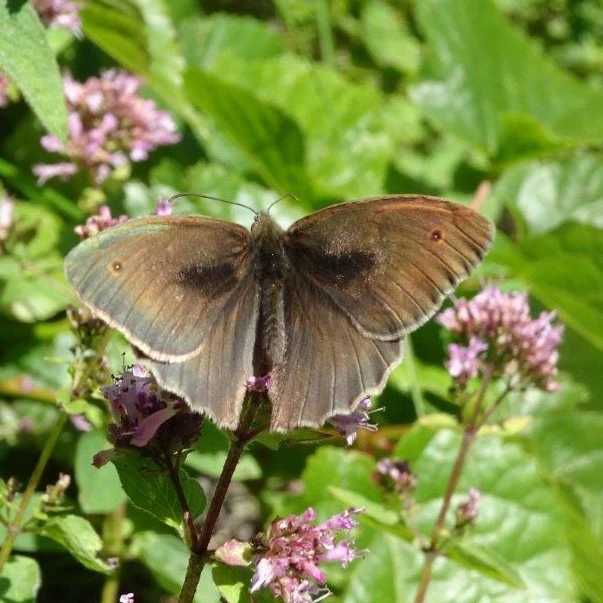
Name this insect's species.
Maniola jurtina
